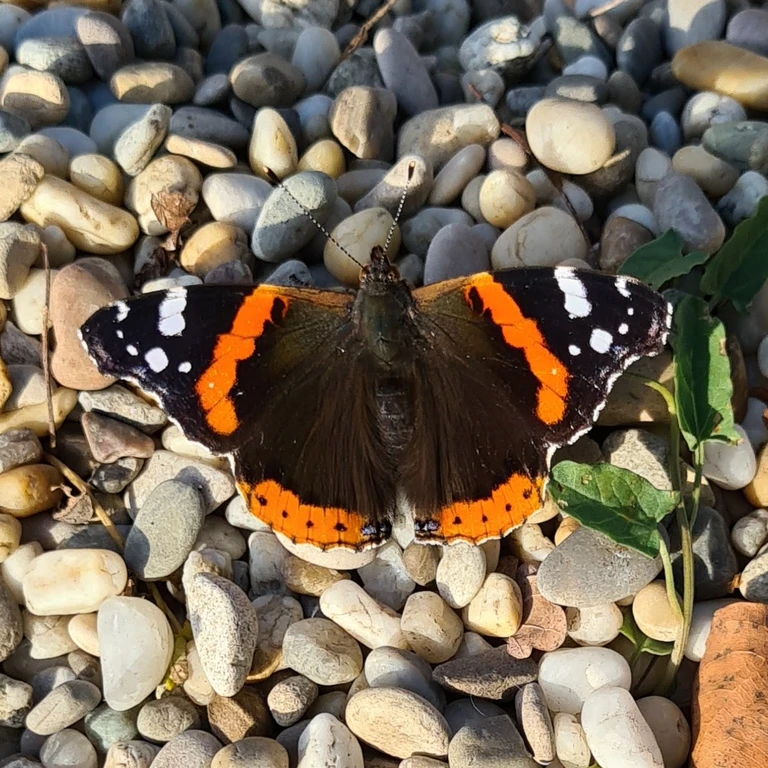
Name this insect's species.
Vanessa atalanta
